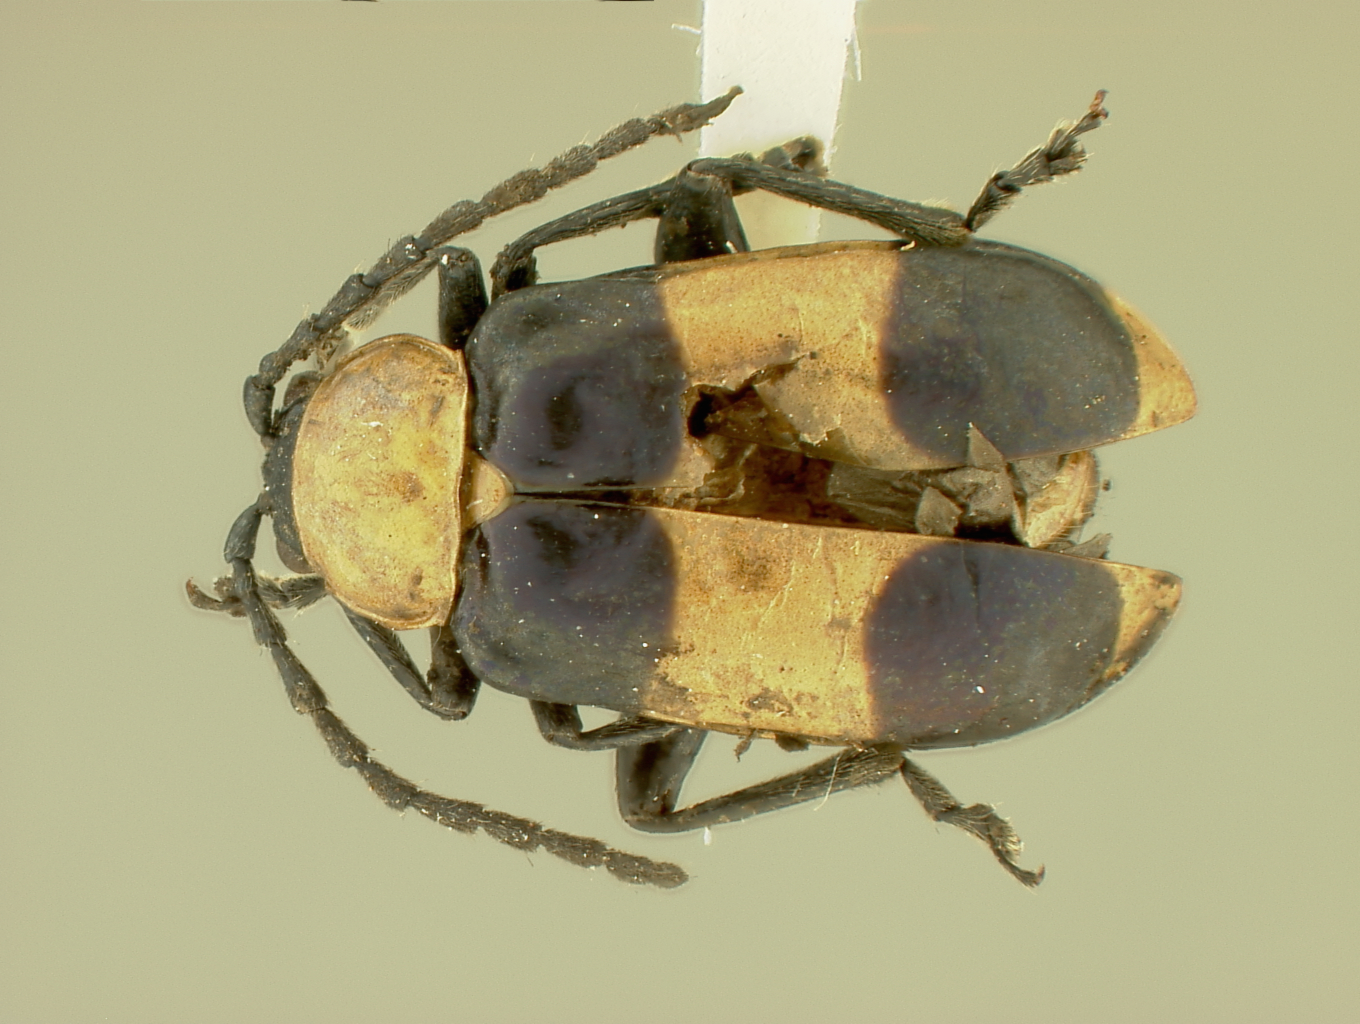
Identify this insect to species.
Pseudodisonycha turquinensis
